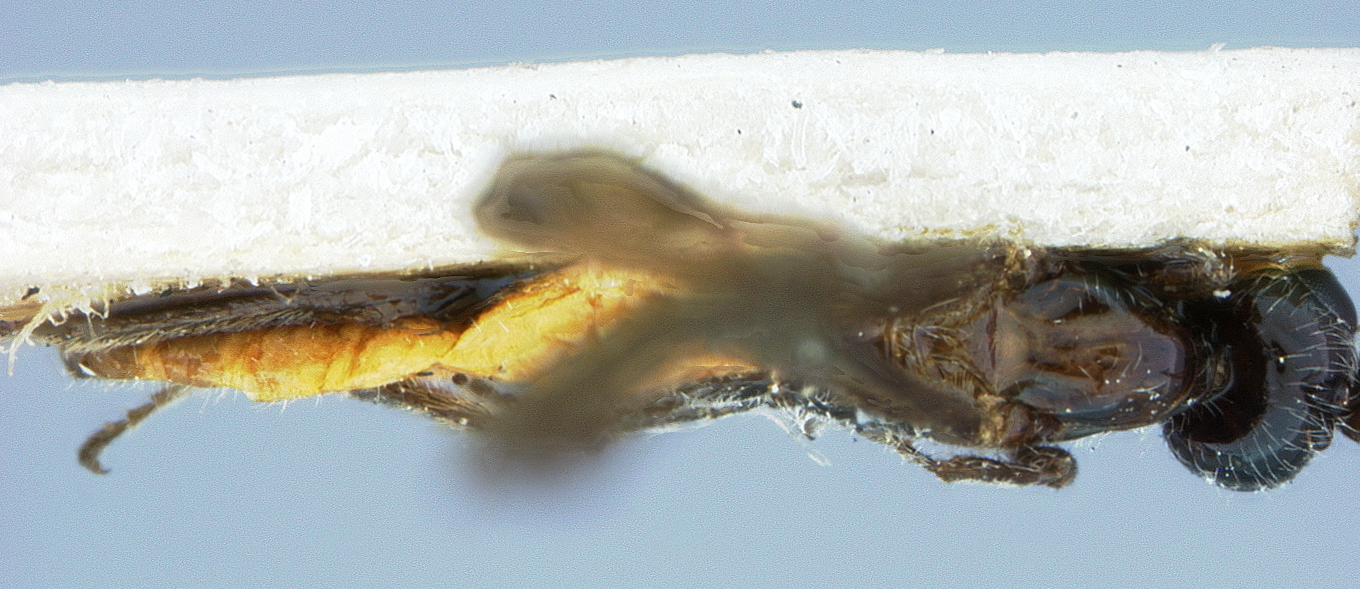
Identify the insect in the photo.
Bracon semingis
